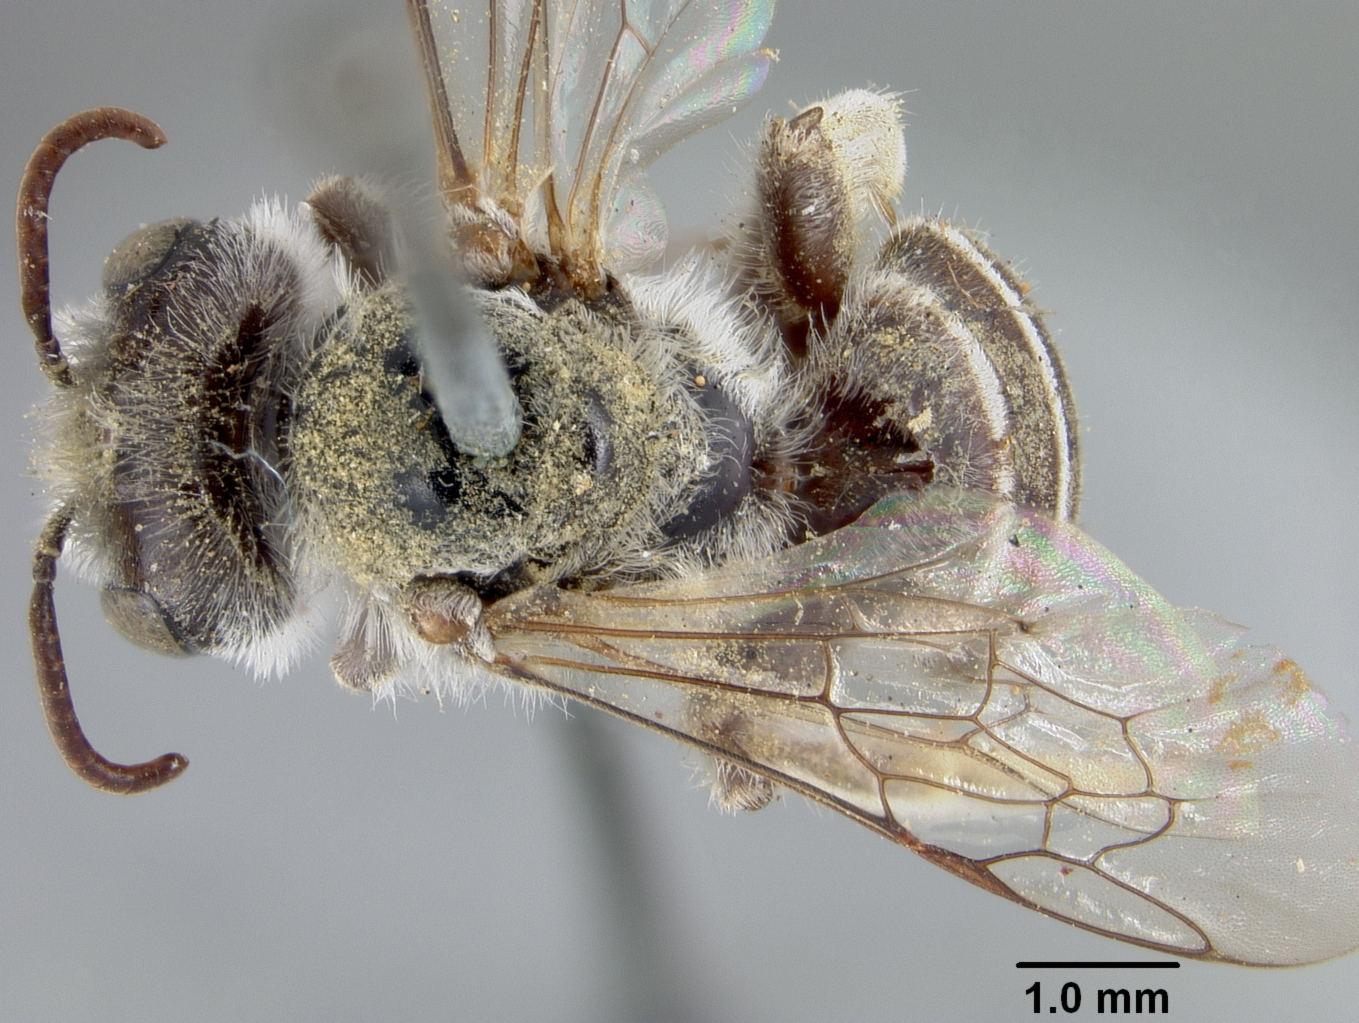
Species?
Hesperapis laticeps
